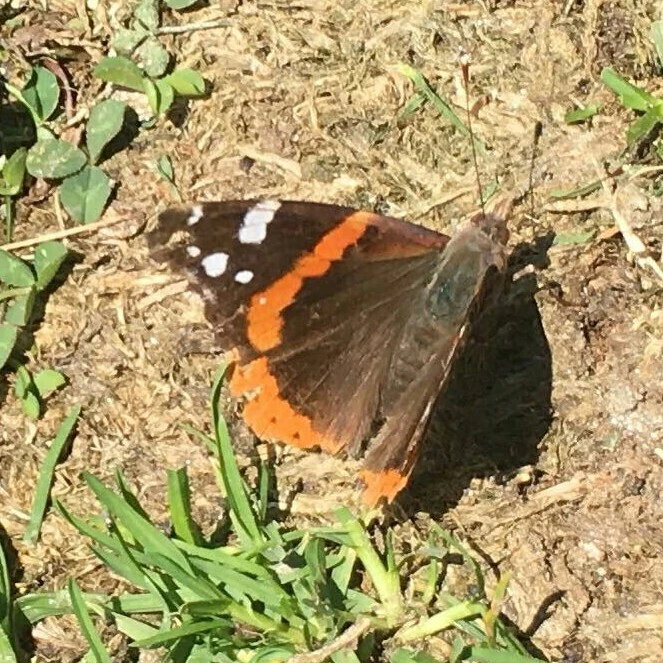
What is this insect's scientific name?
Vanessa atalanta
